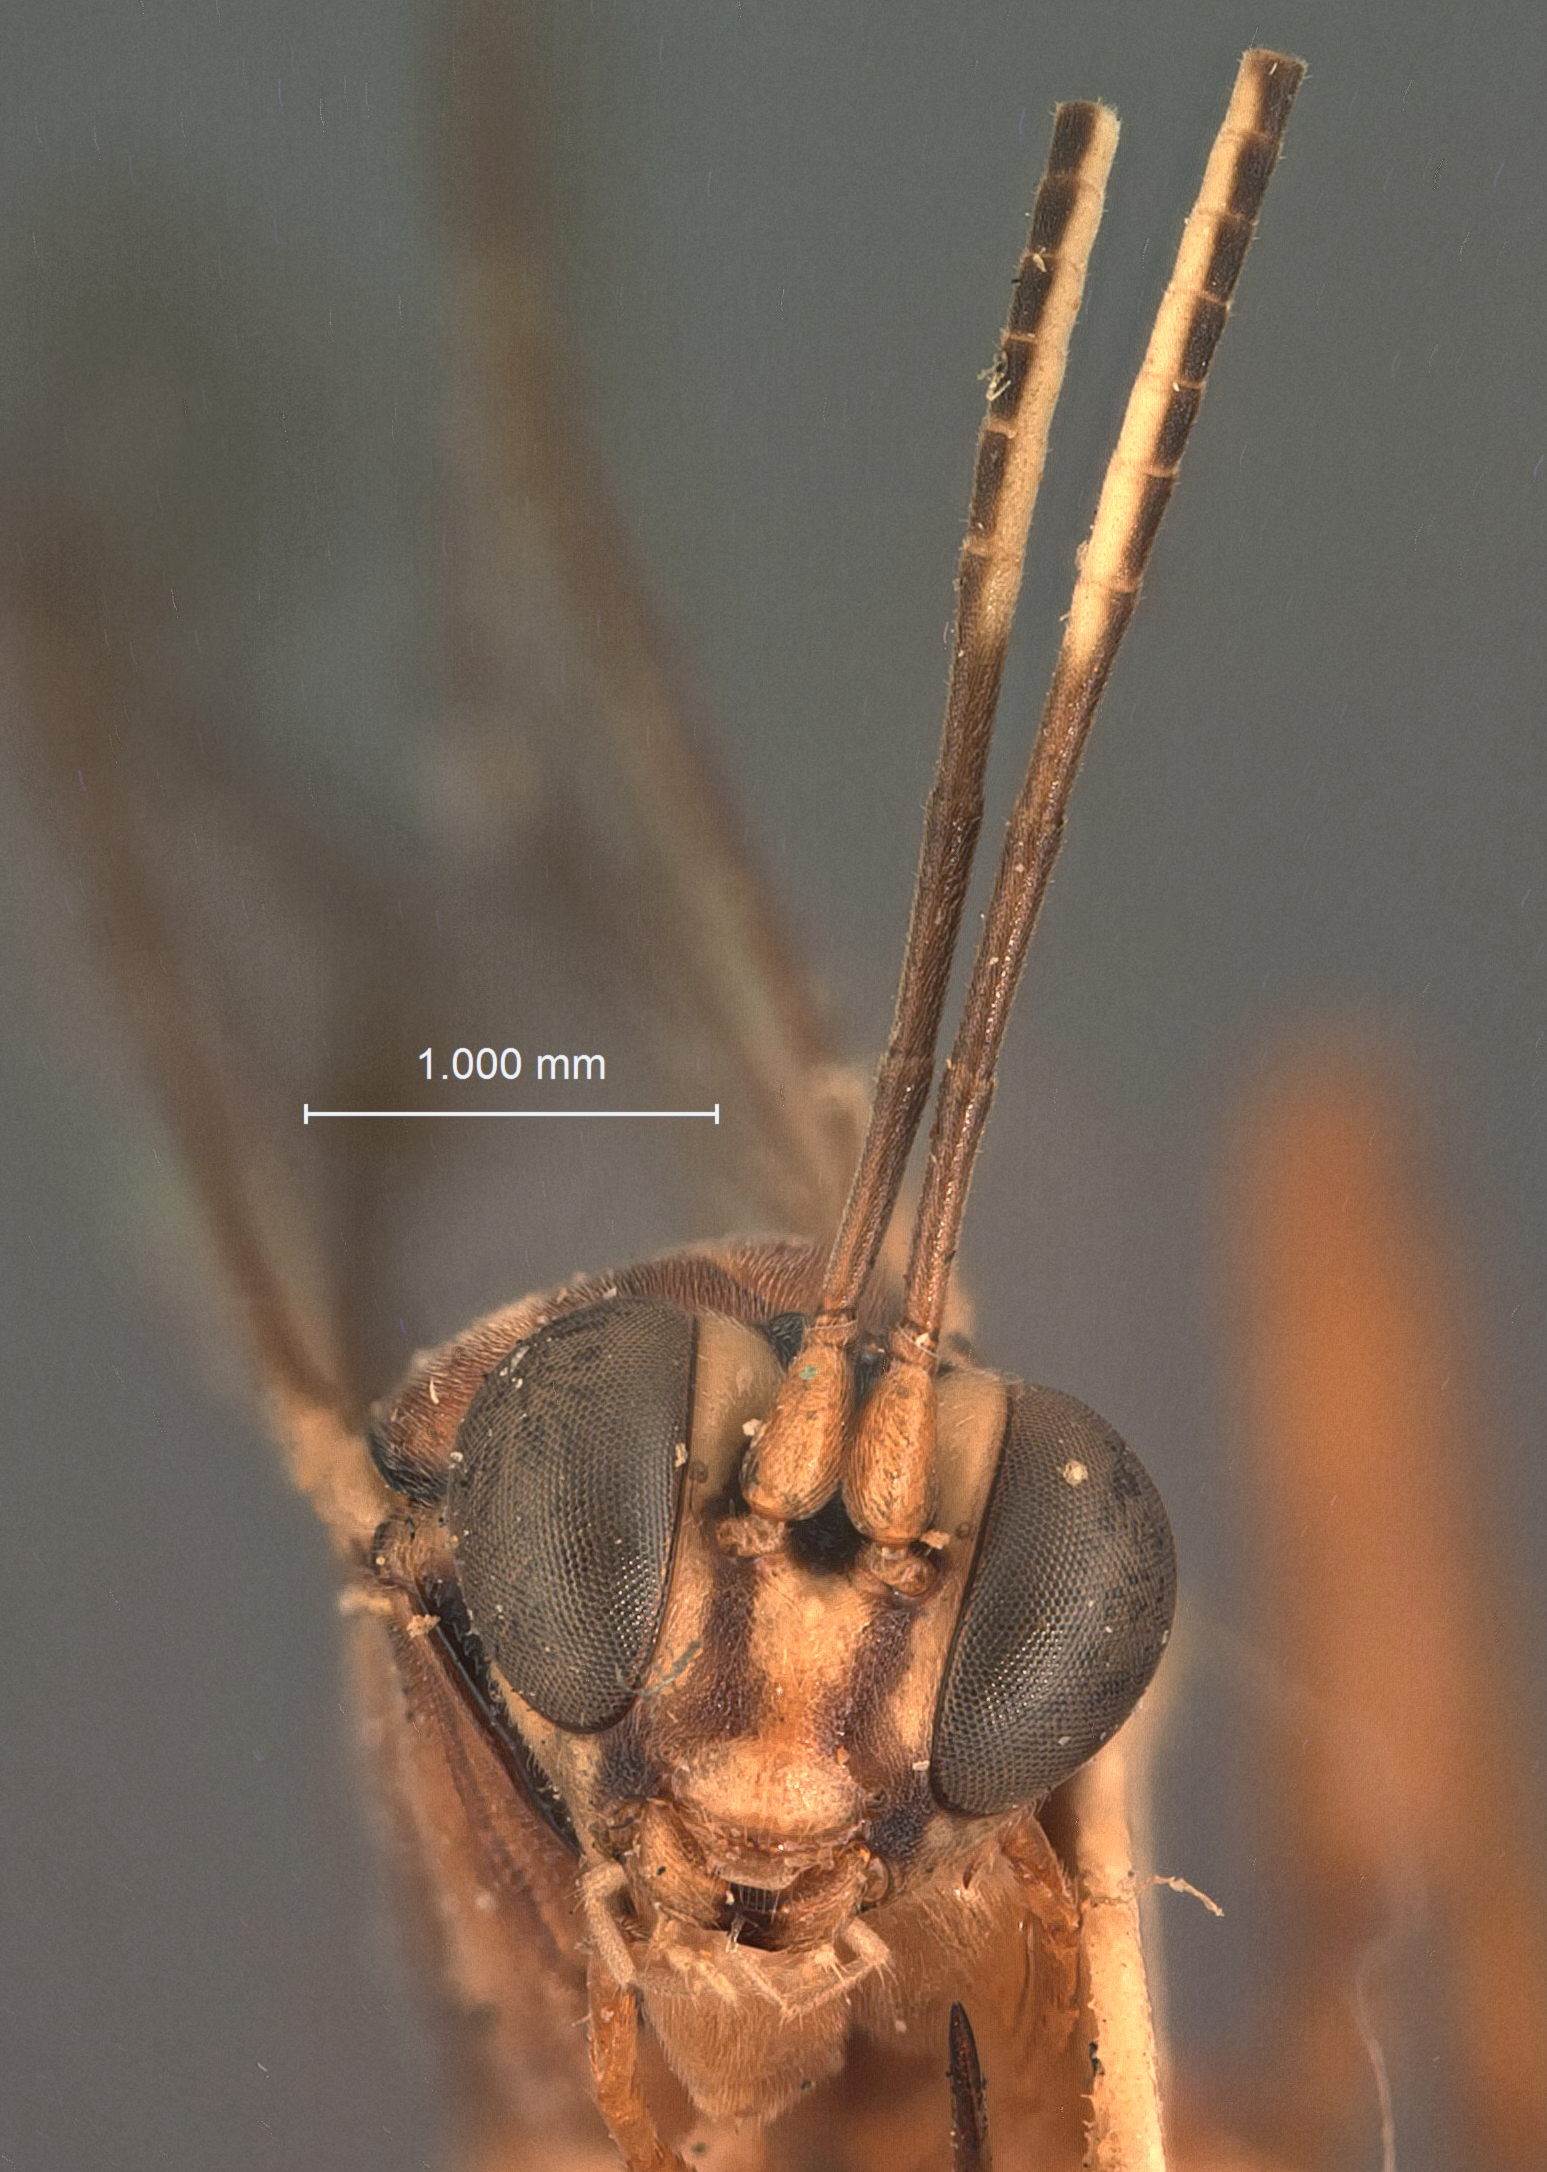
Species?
Diapetimorpha alabama
